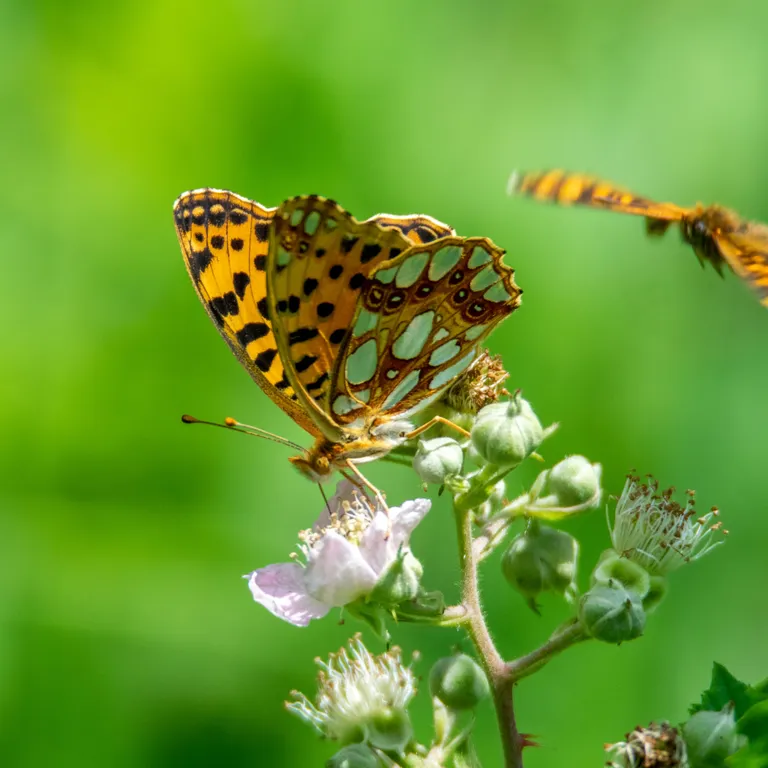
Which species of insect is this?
Issoria lathonia
